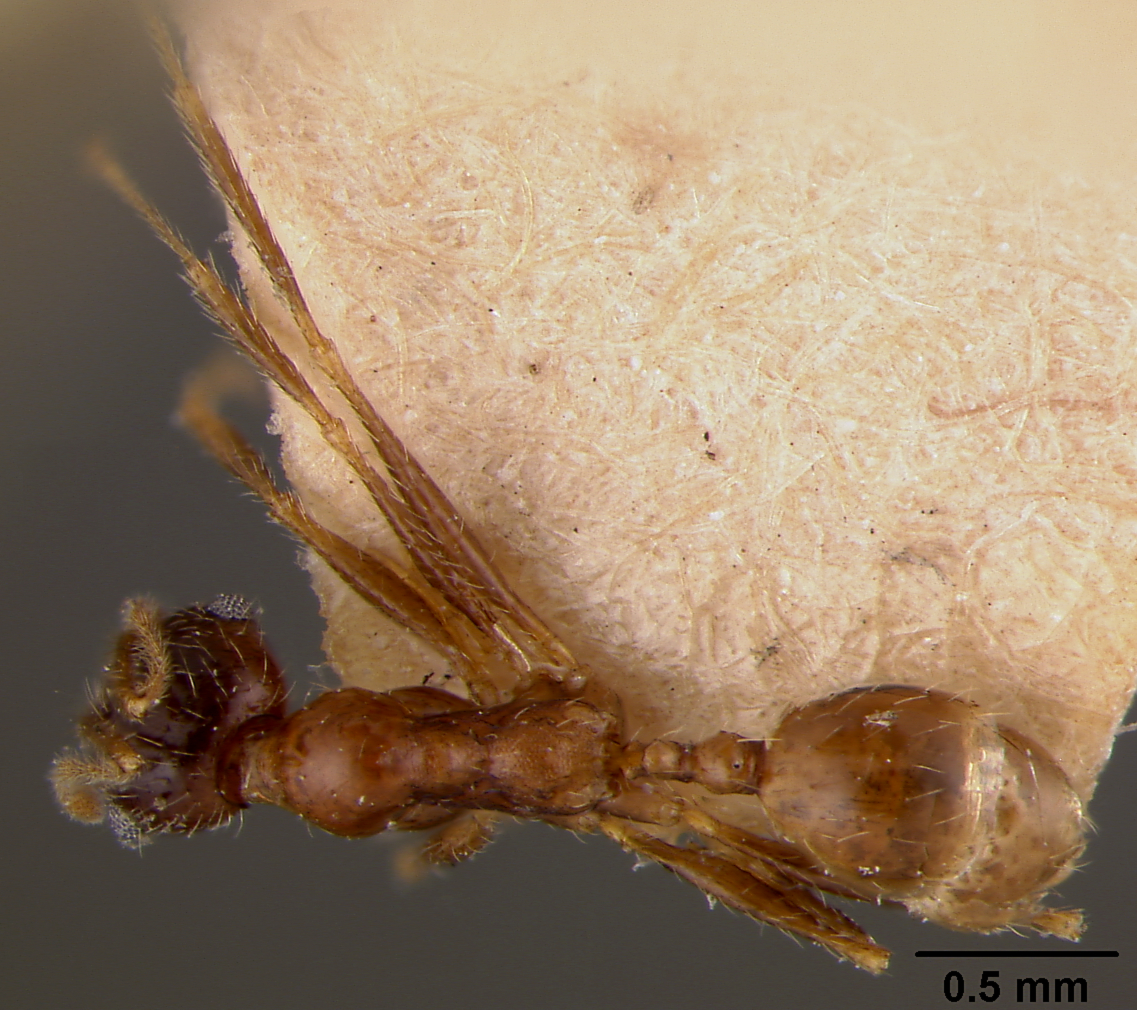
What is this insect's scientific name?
Pheidole schultzei
